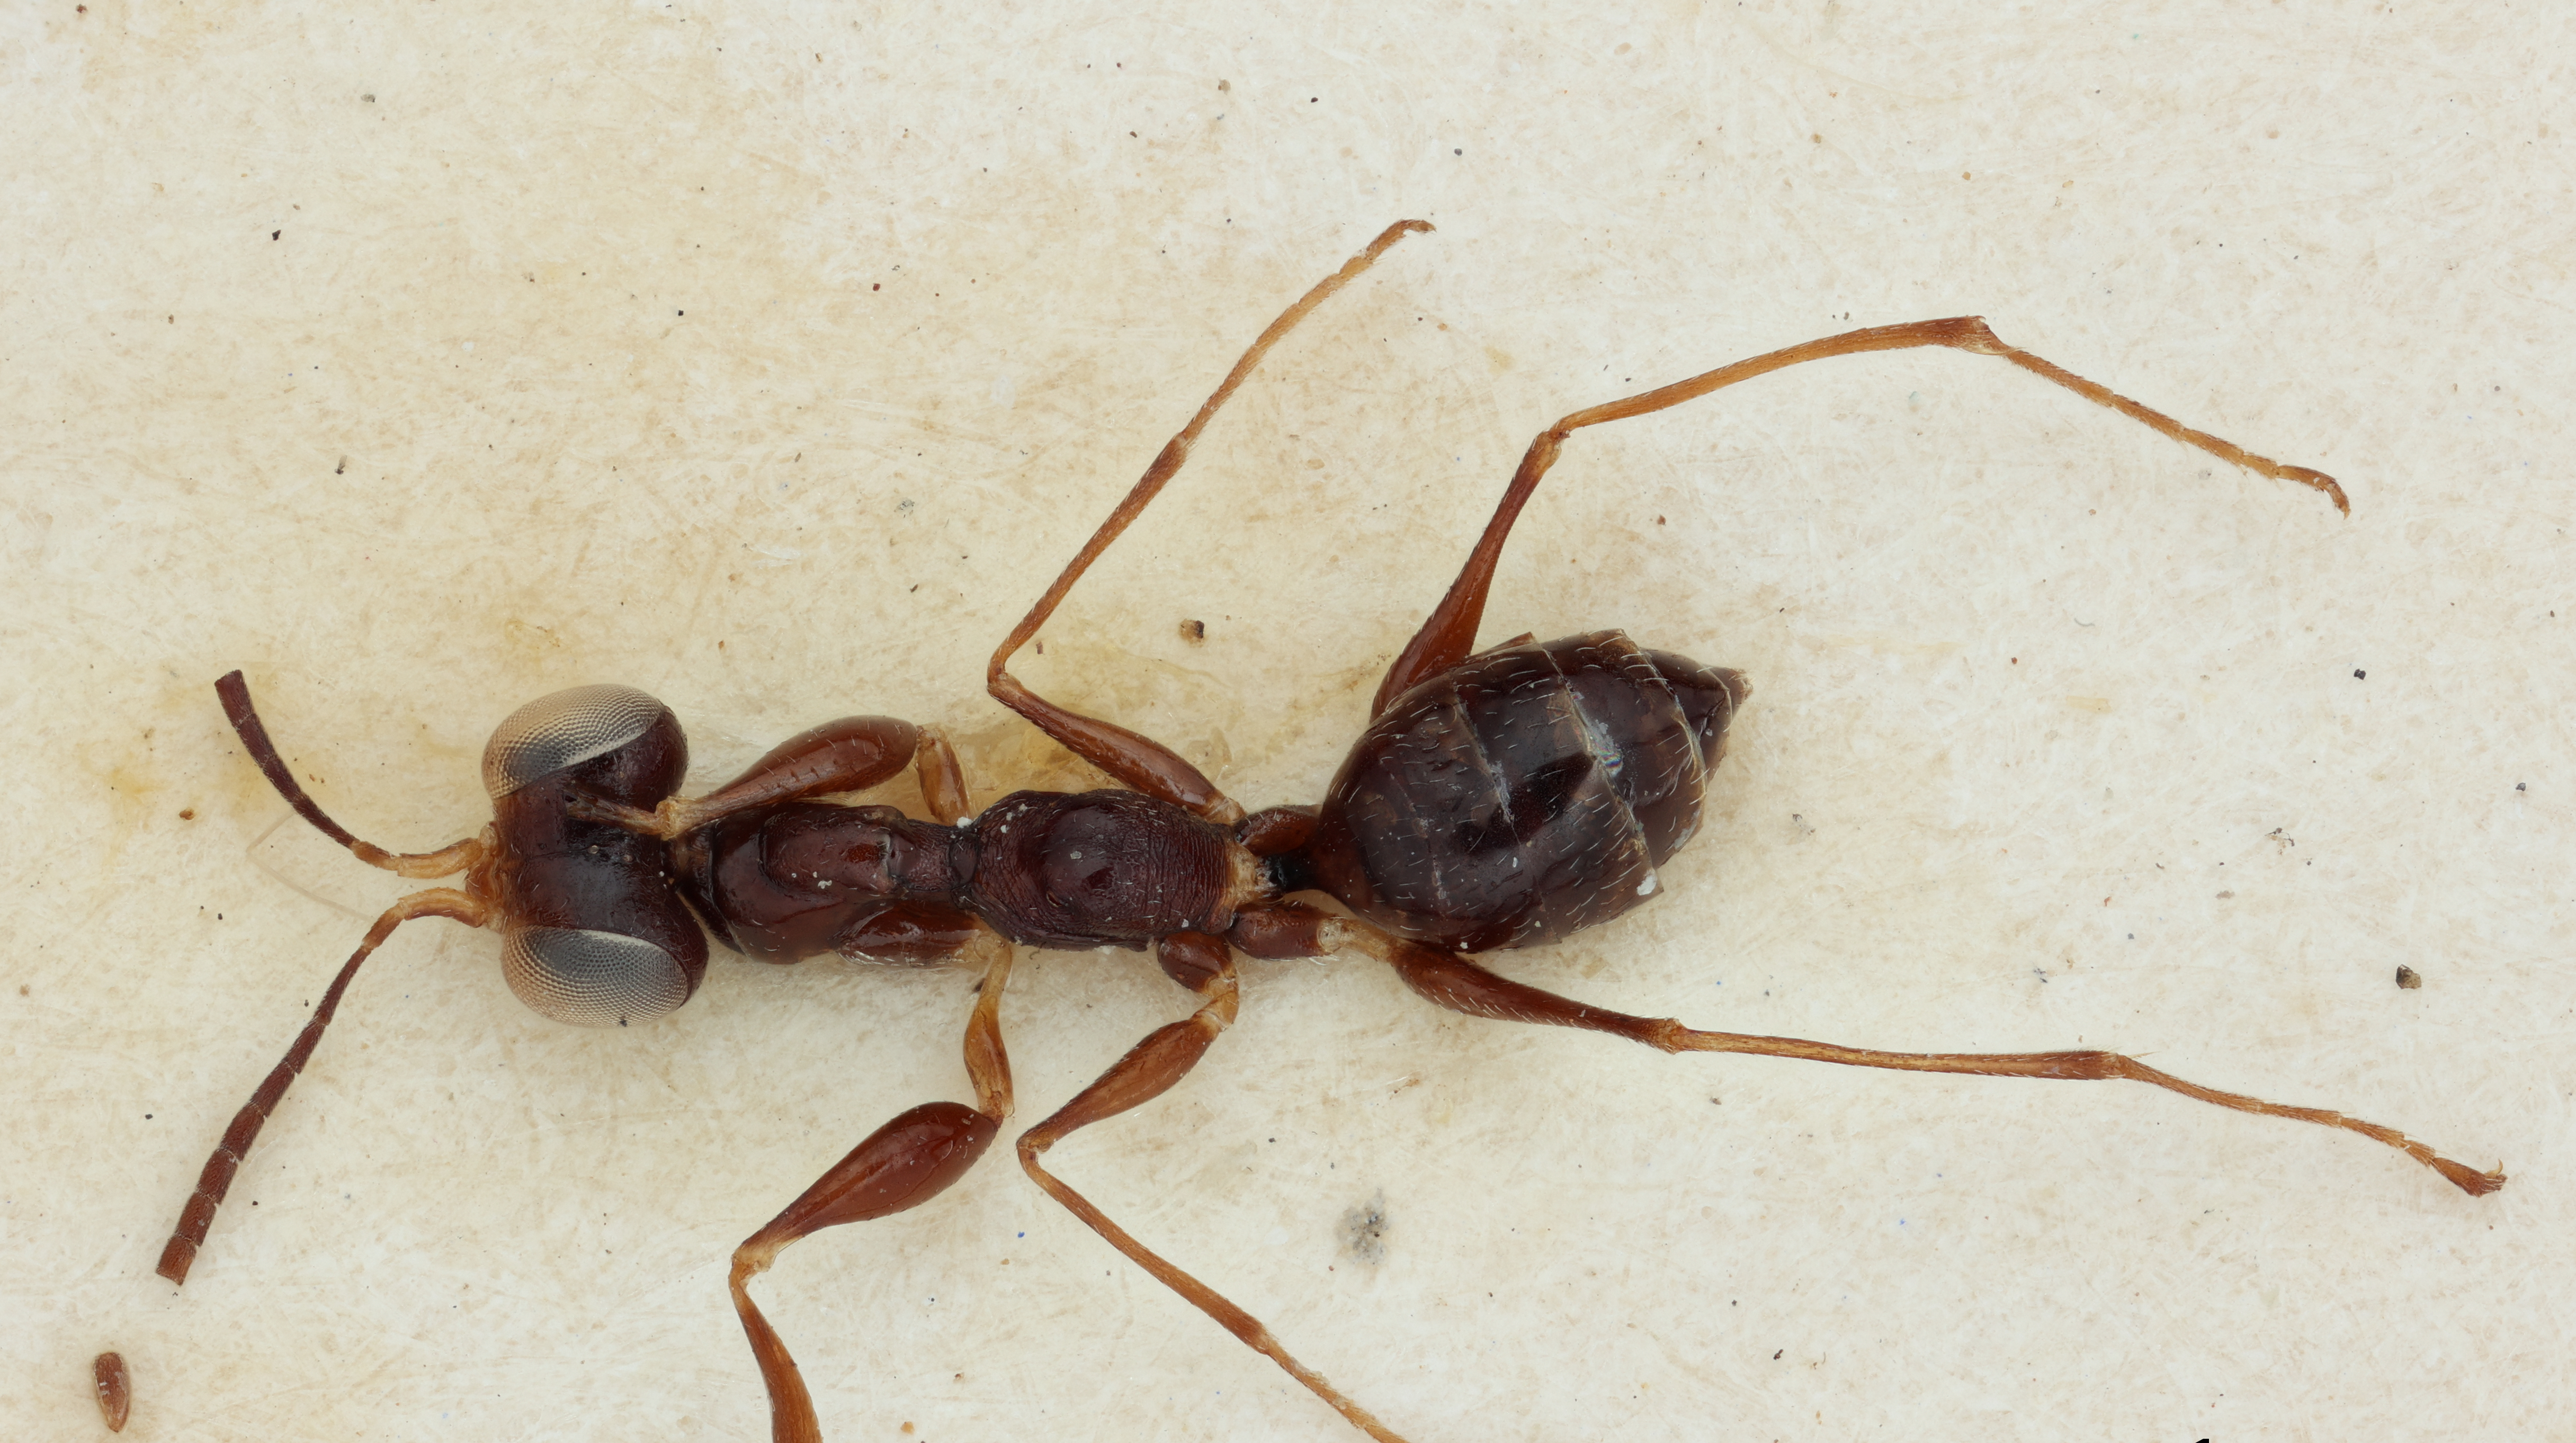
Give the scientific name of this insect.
Pseudogonatopus priesneri
